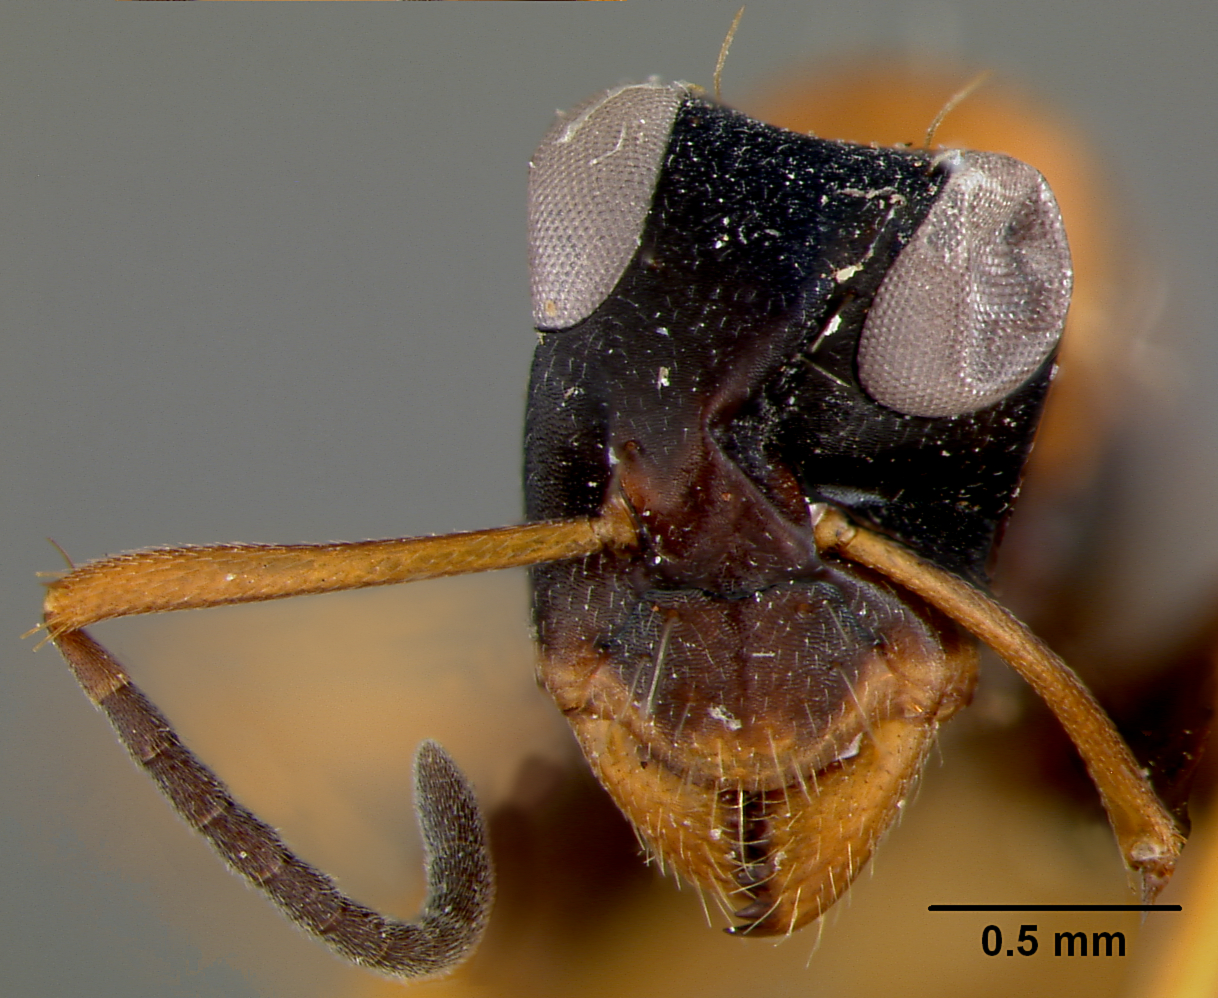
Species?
Opisthopsis pictus
